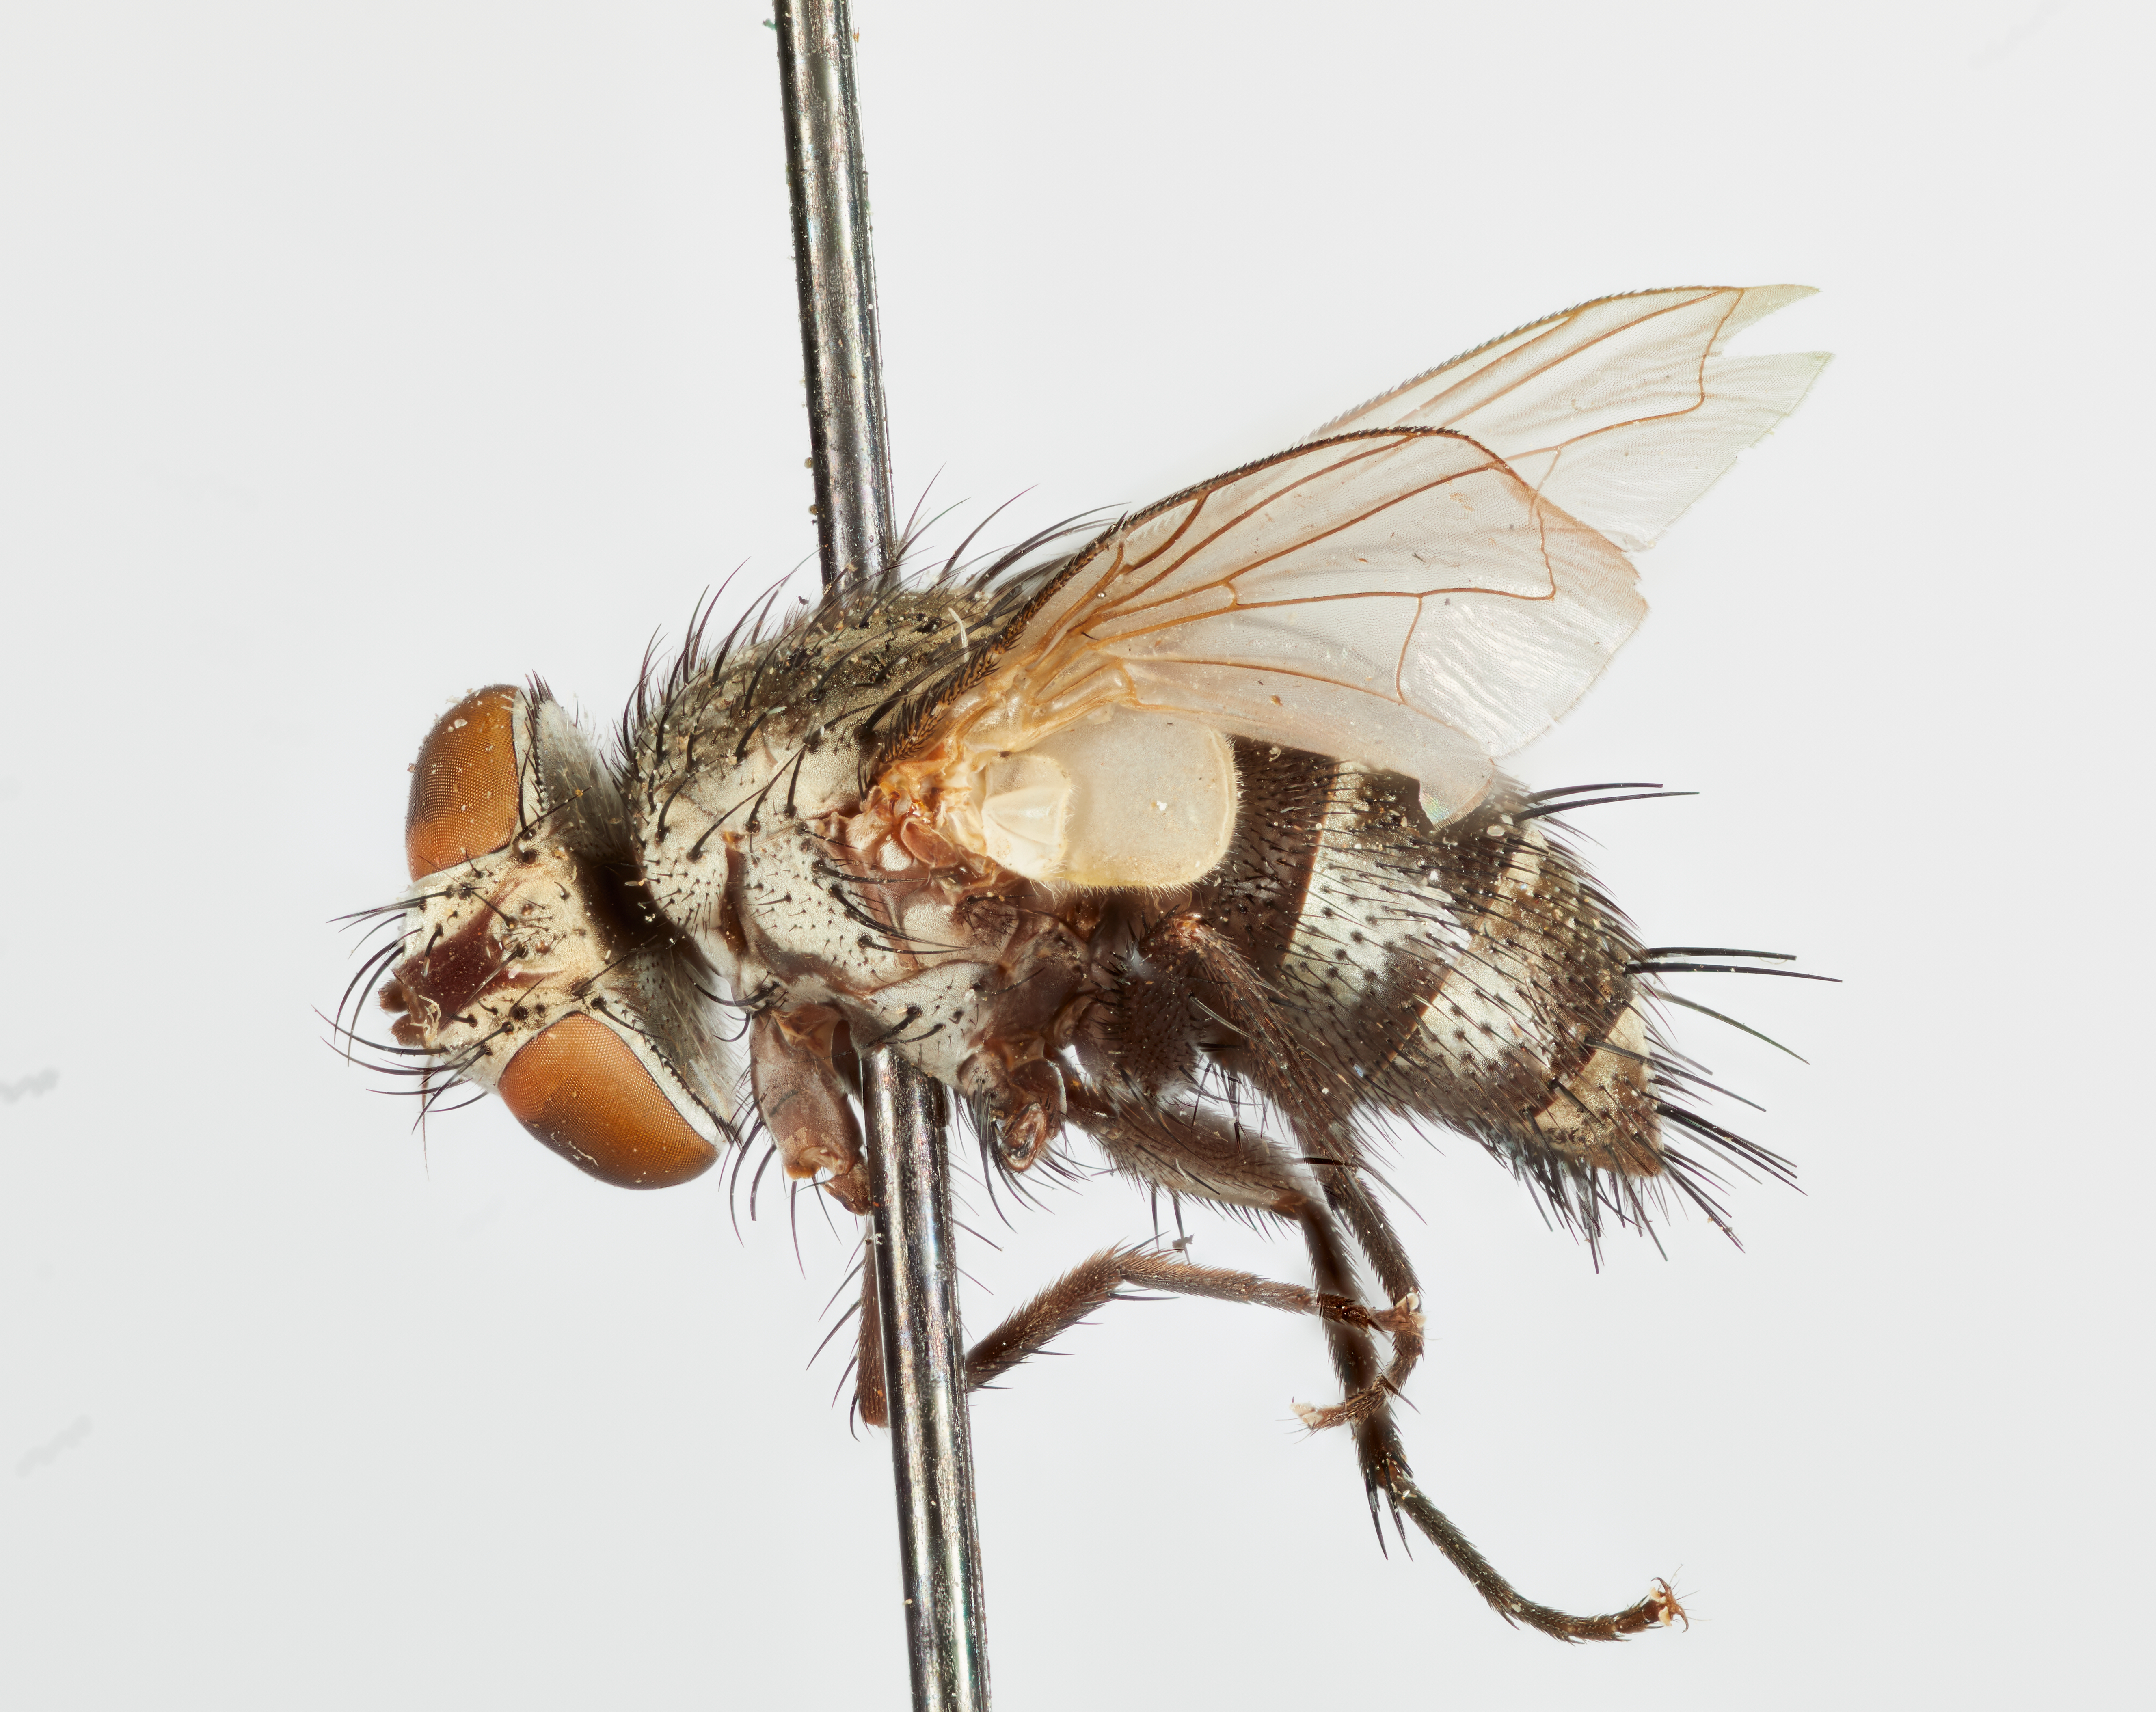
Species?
Sturmia pilatei
